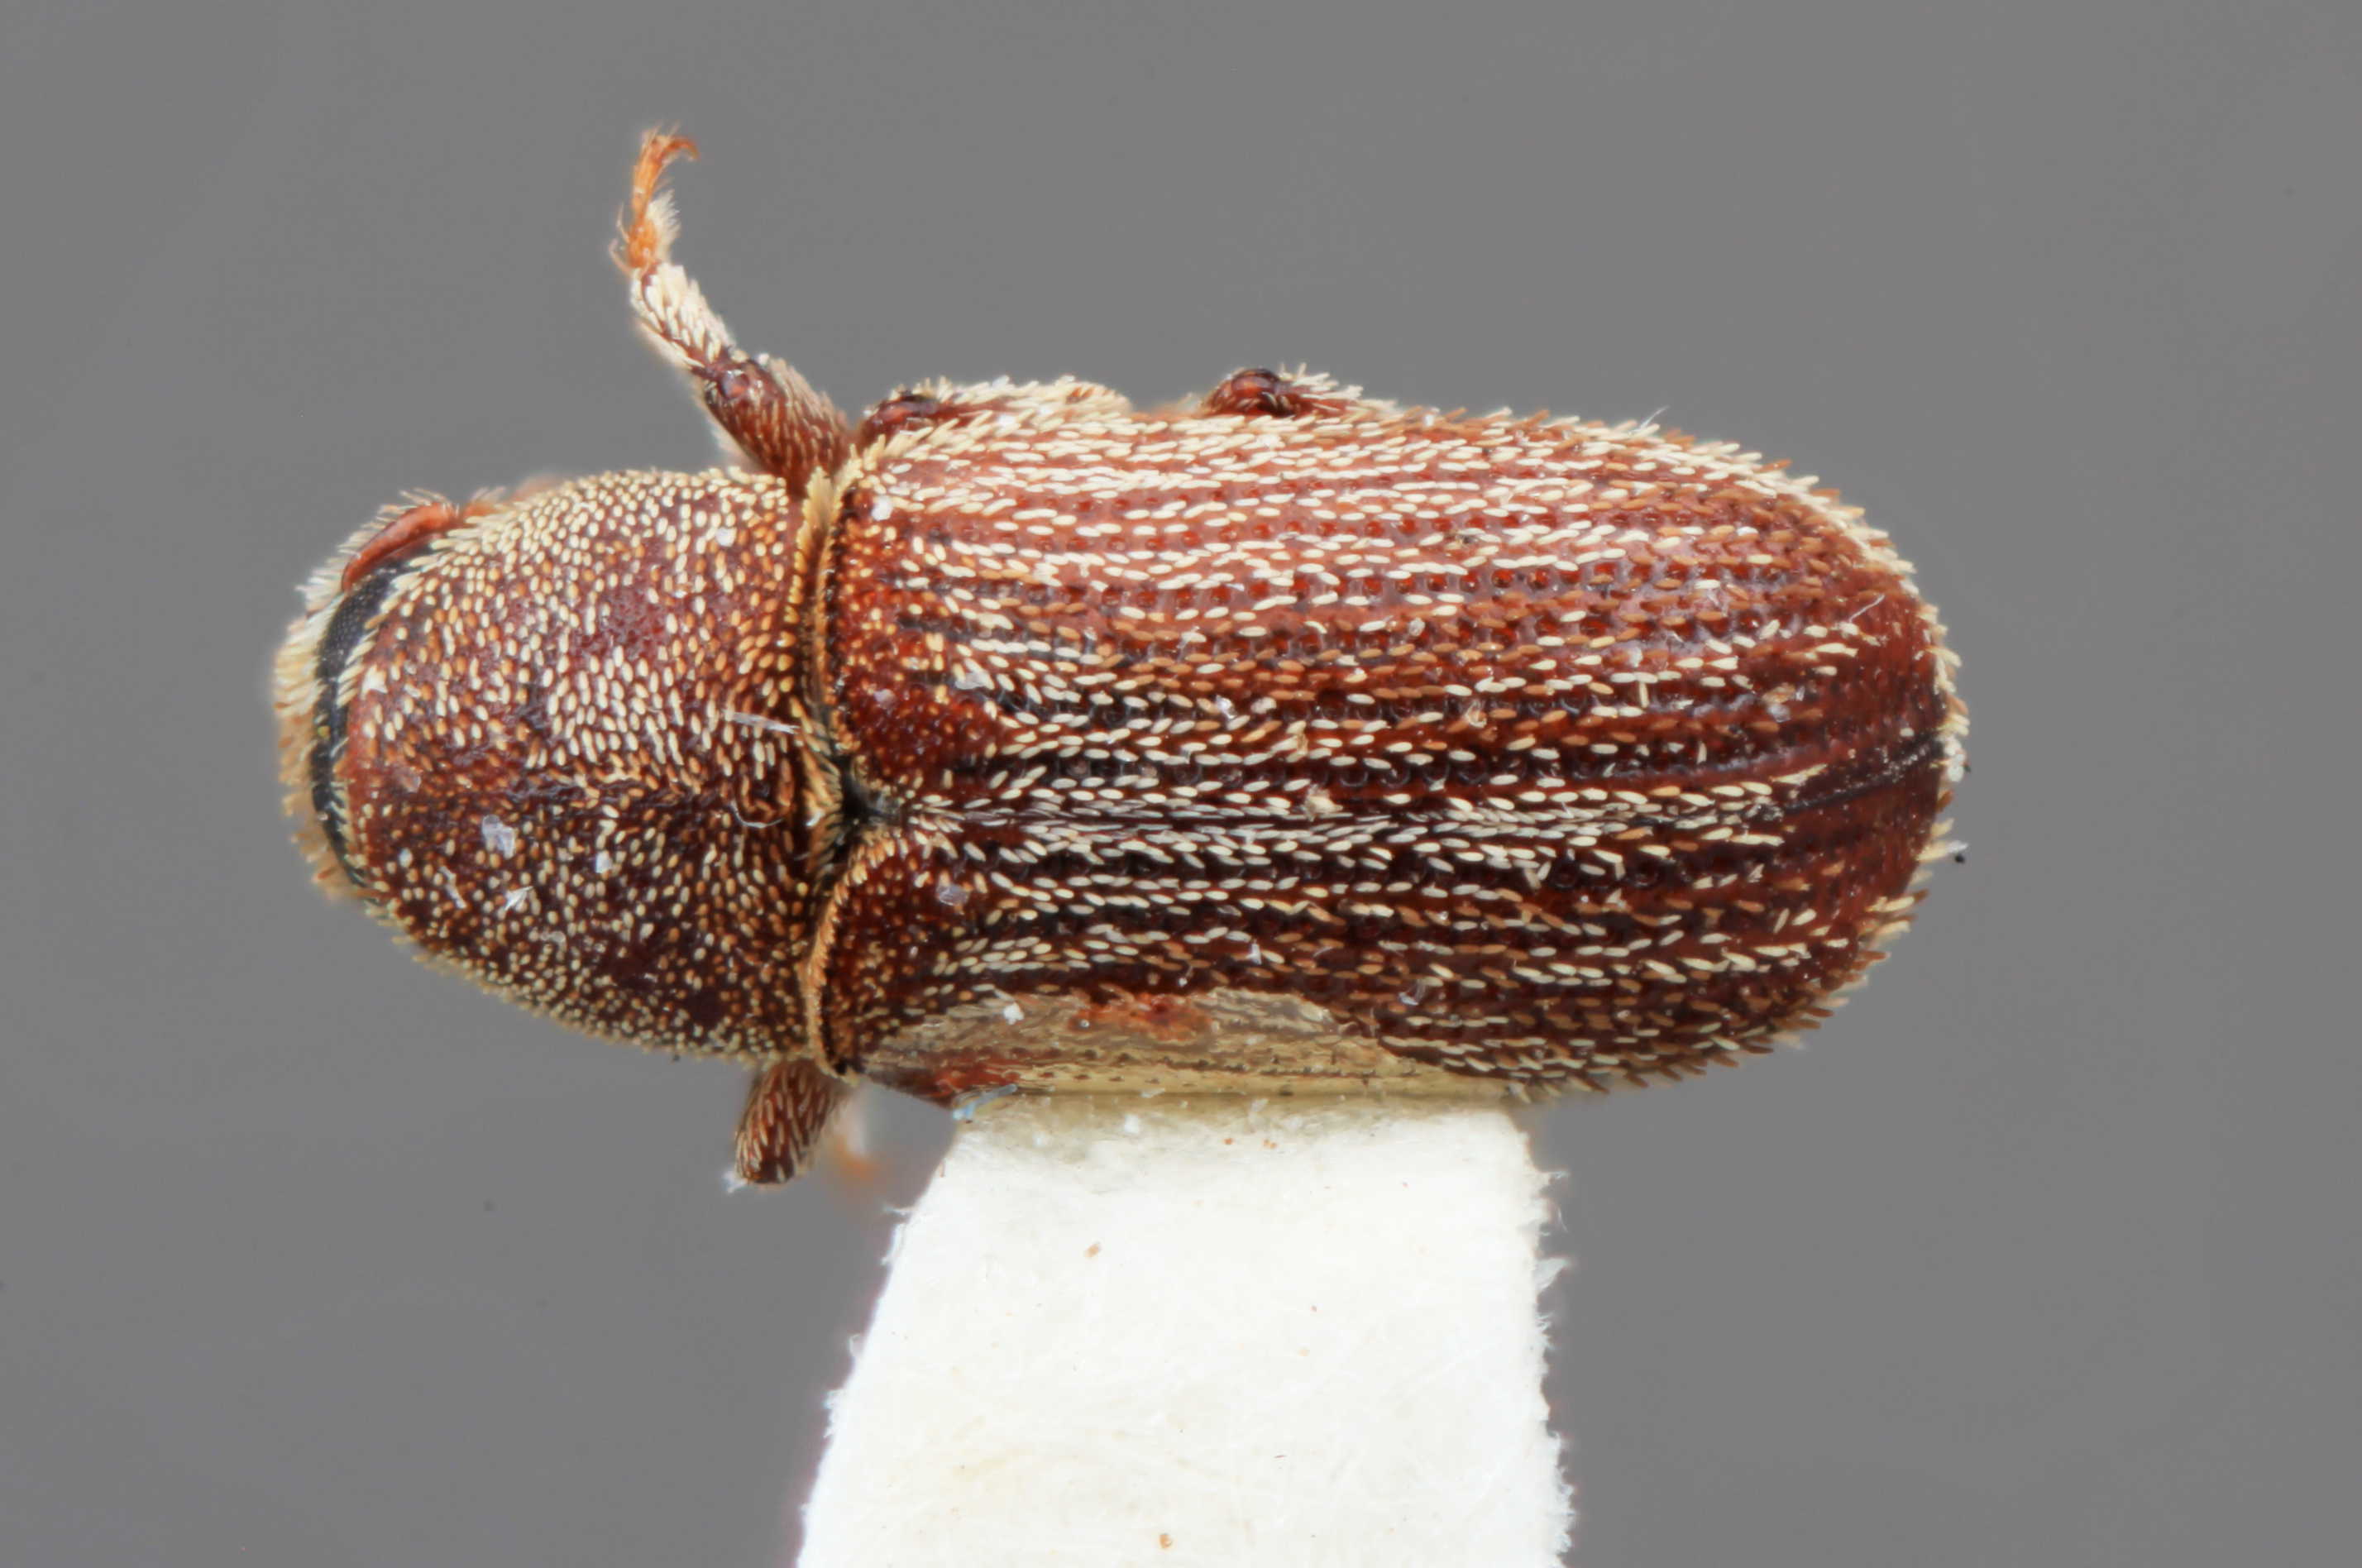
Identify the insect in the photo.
Xylechinus aconcaguensis
